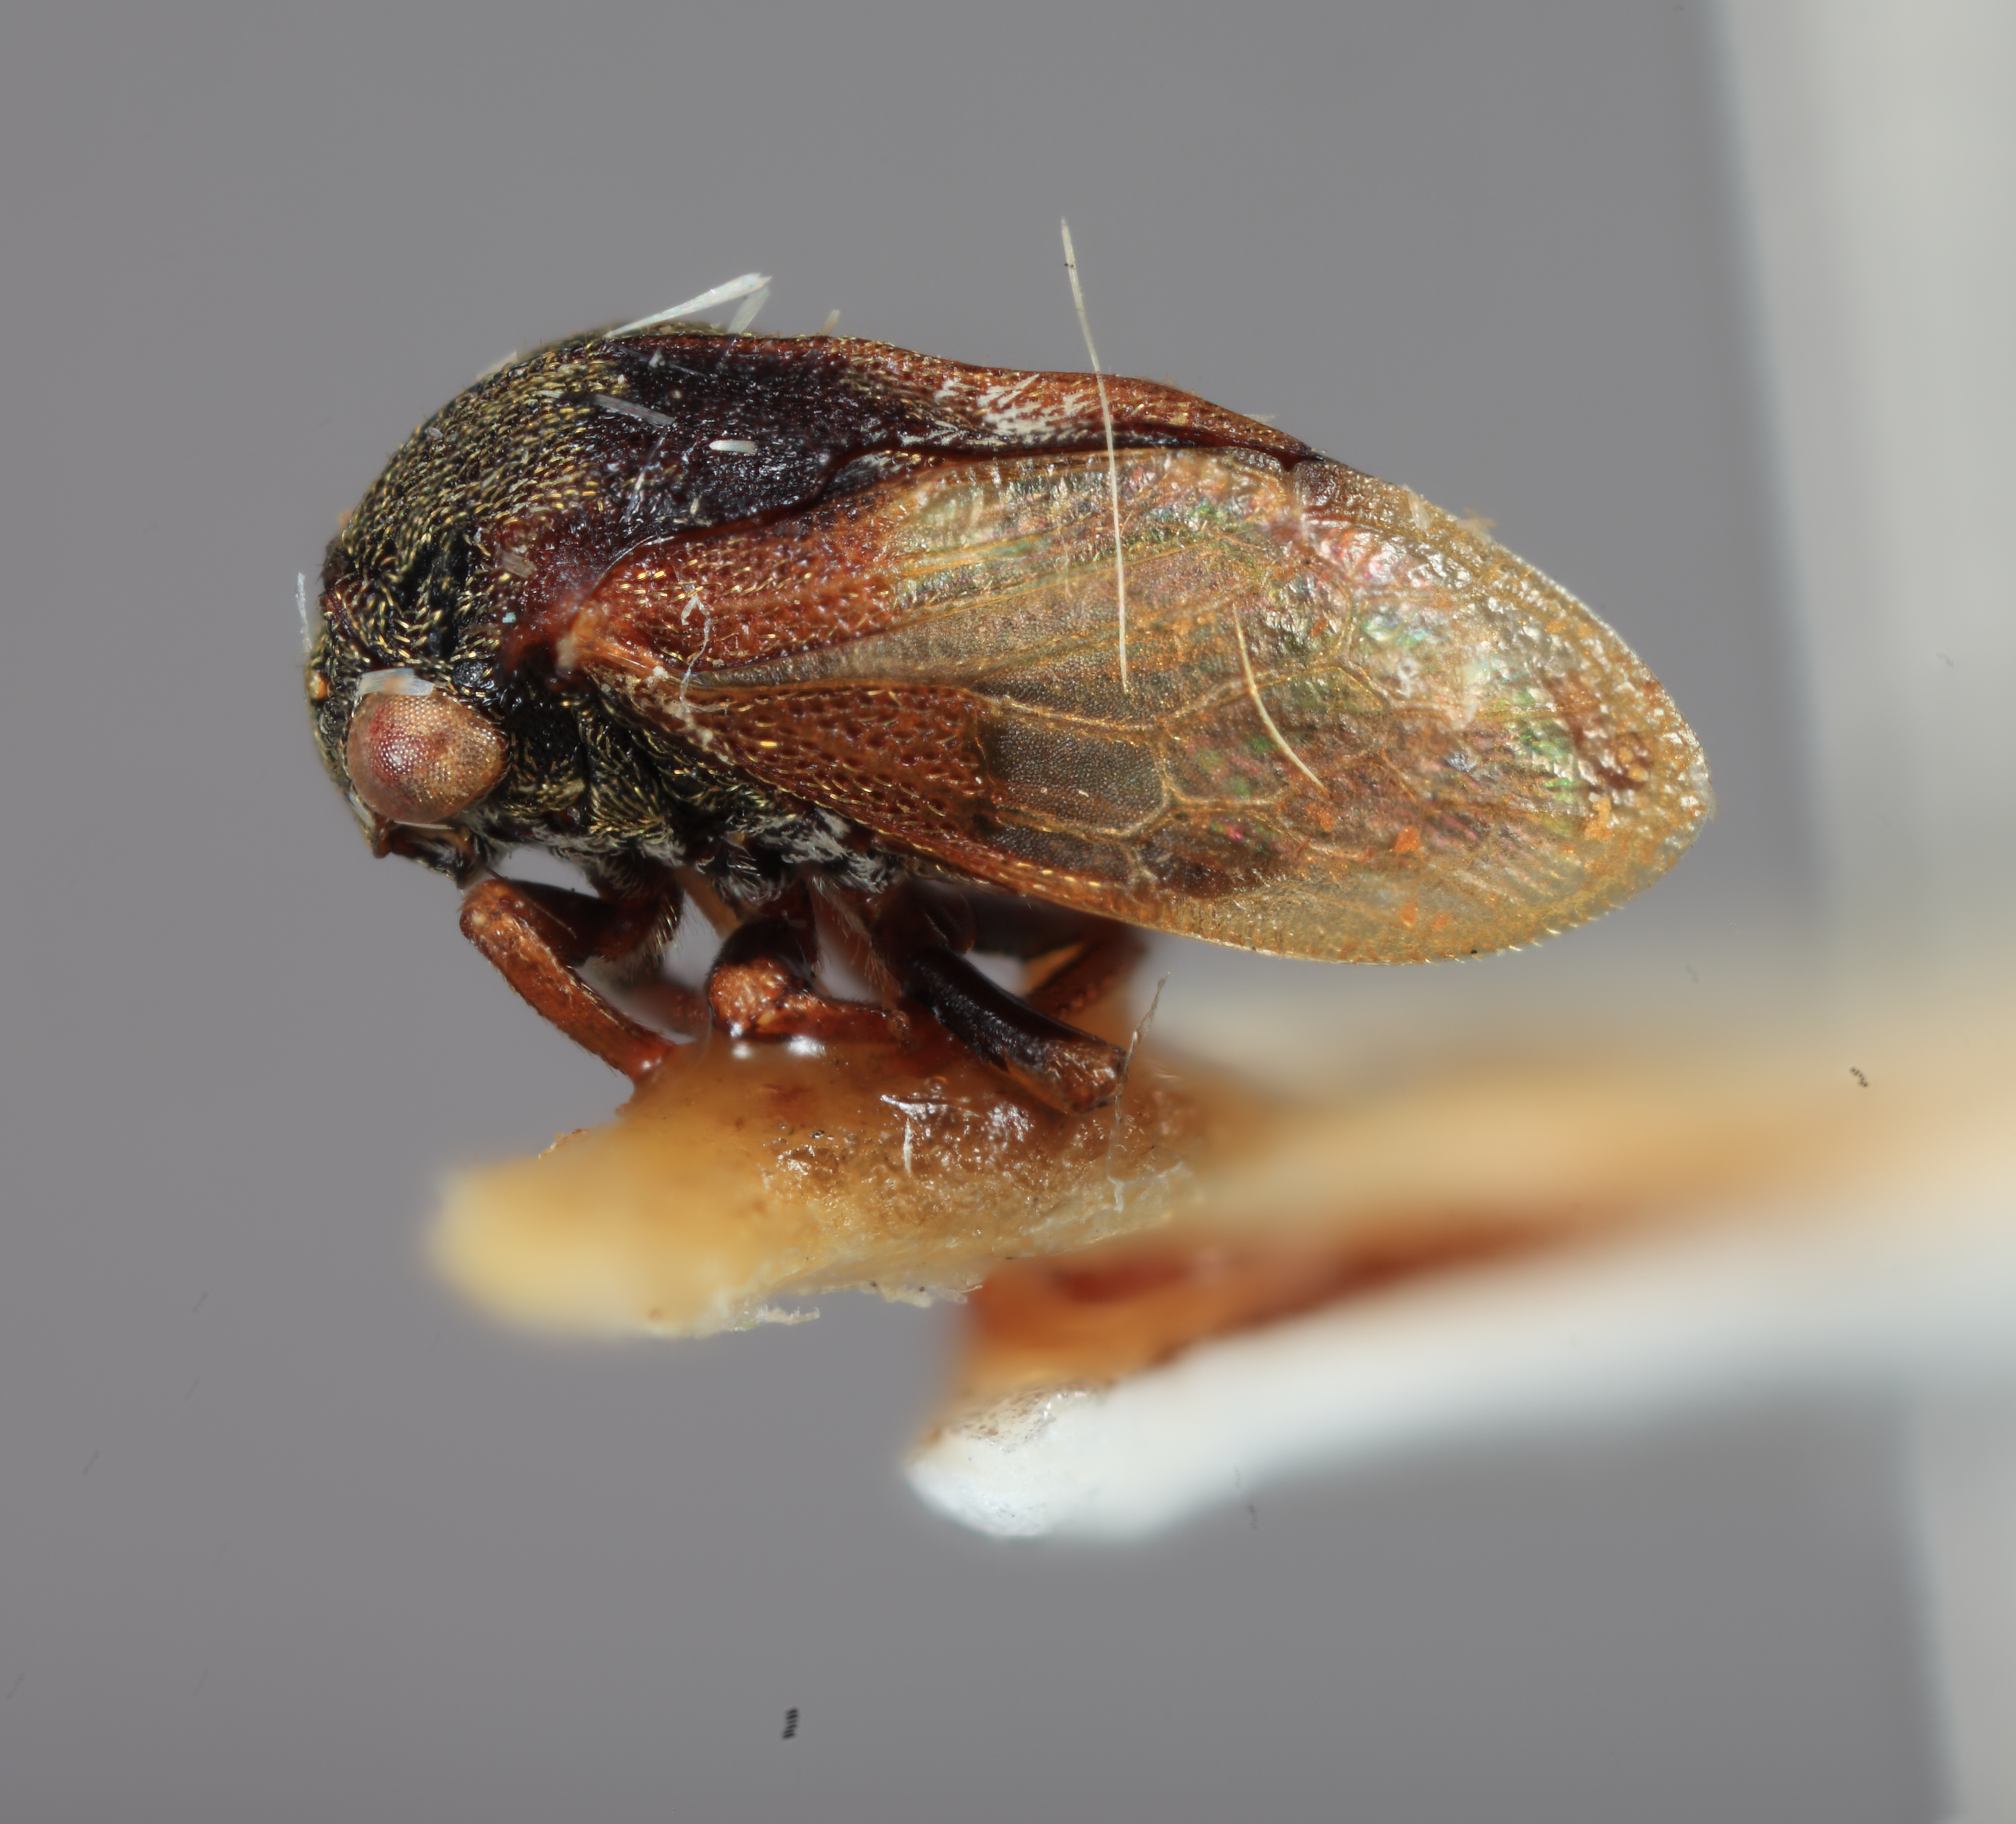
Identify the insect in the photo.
Gargara gracila
